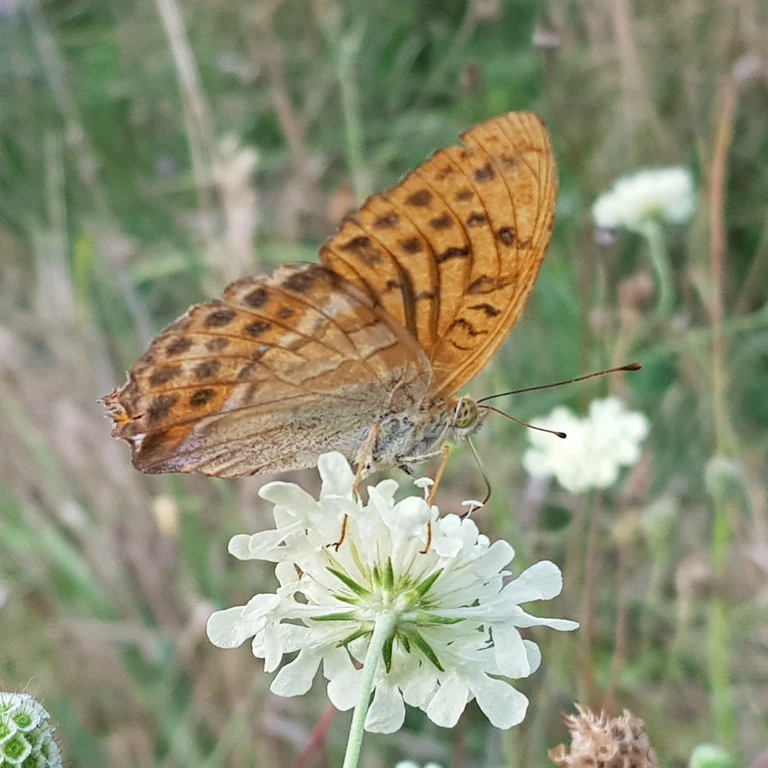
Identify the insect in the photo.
Argynnis paphia
